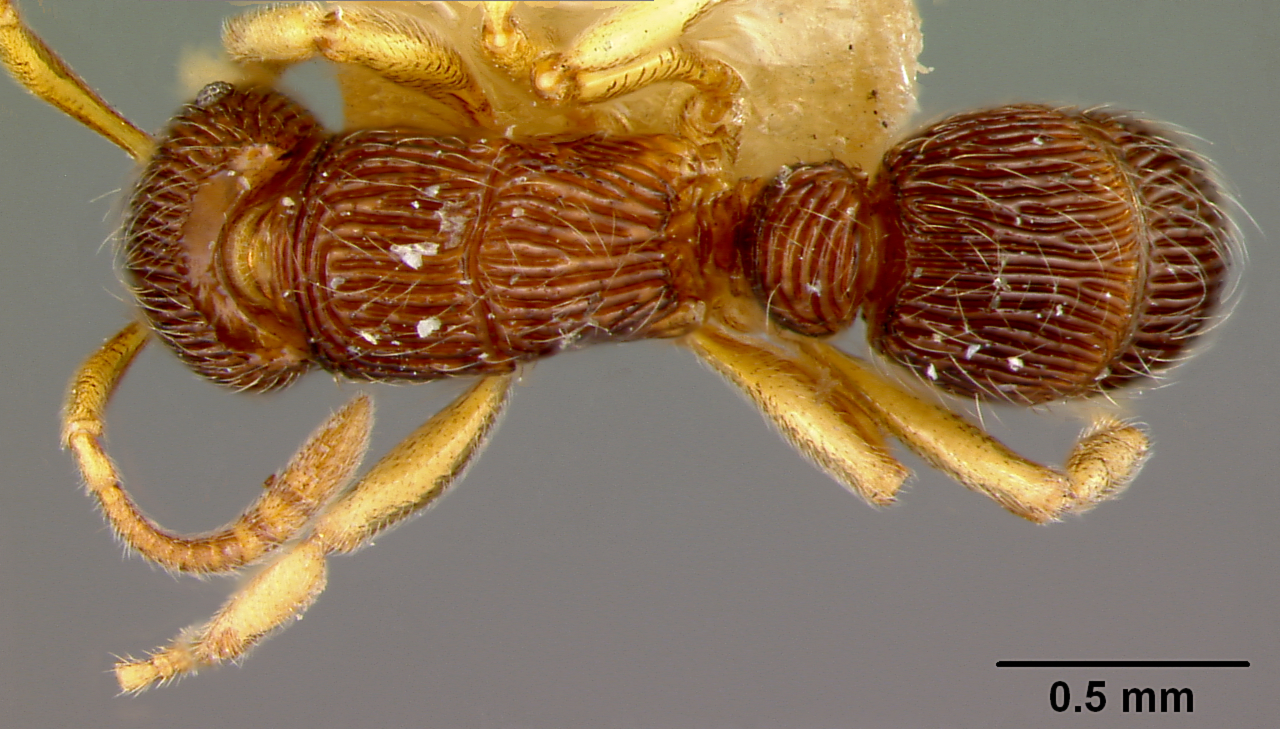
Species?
Holcoponera mina
